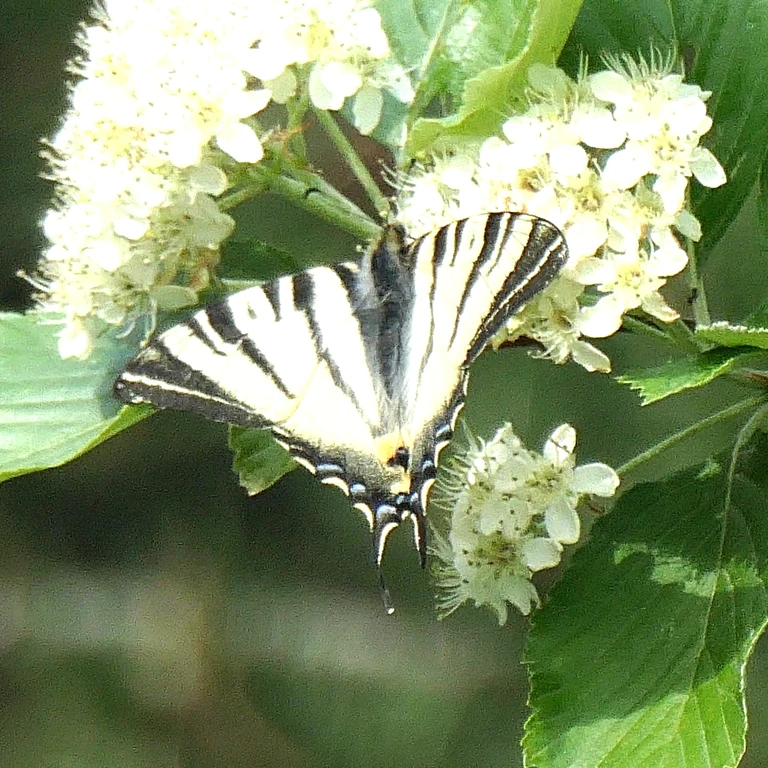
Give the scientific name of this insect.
Iphiclides podalirius
